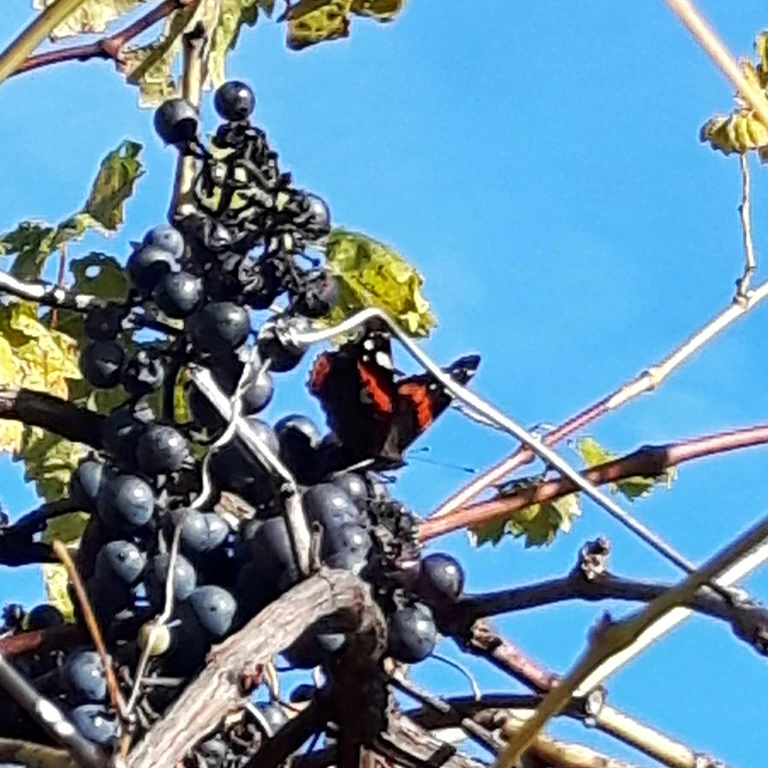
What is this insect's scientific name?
Vanessa atalanta
